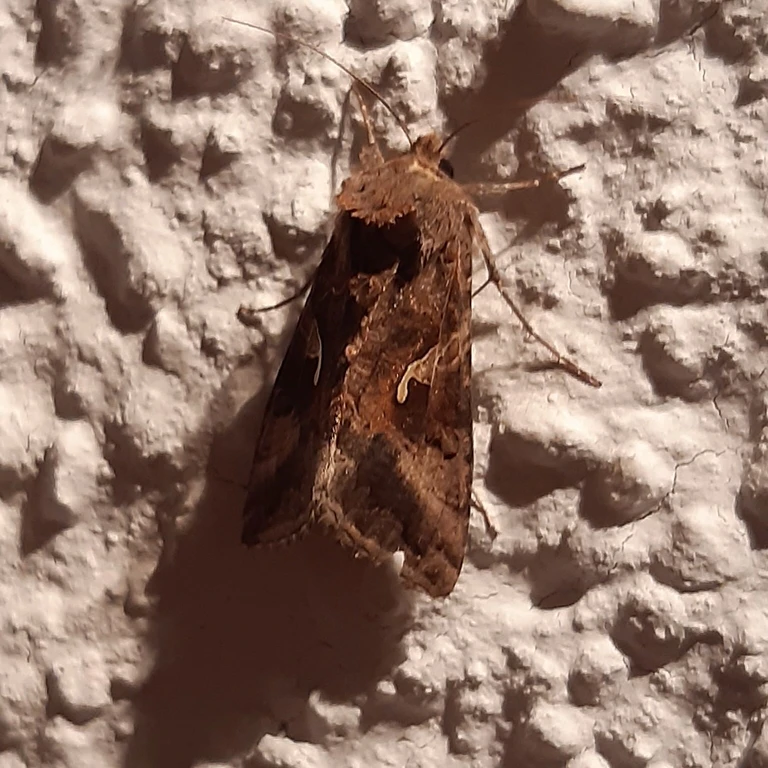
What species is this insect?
Autographa gamma
